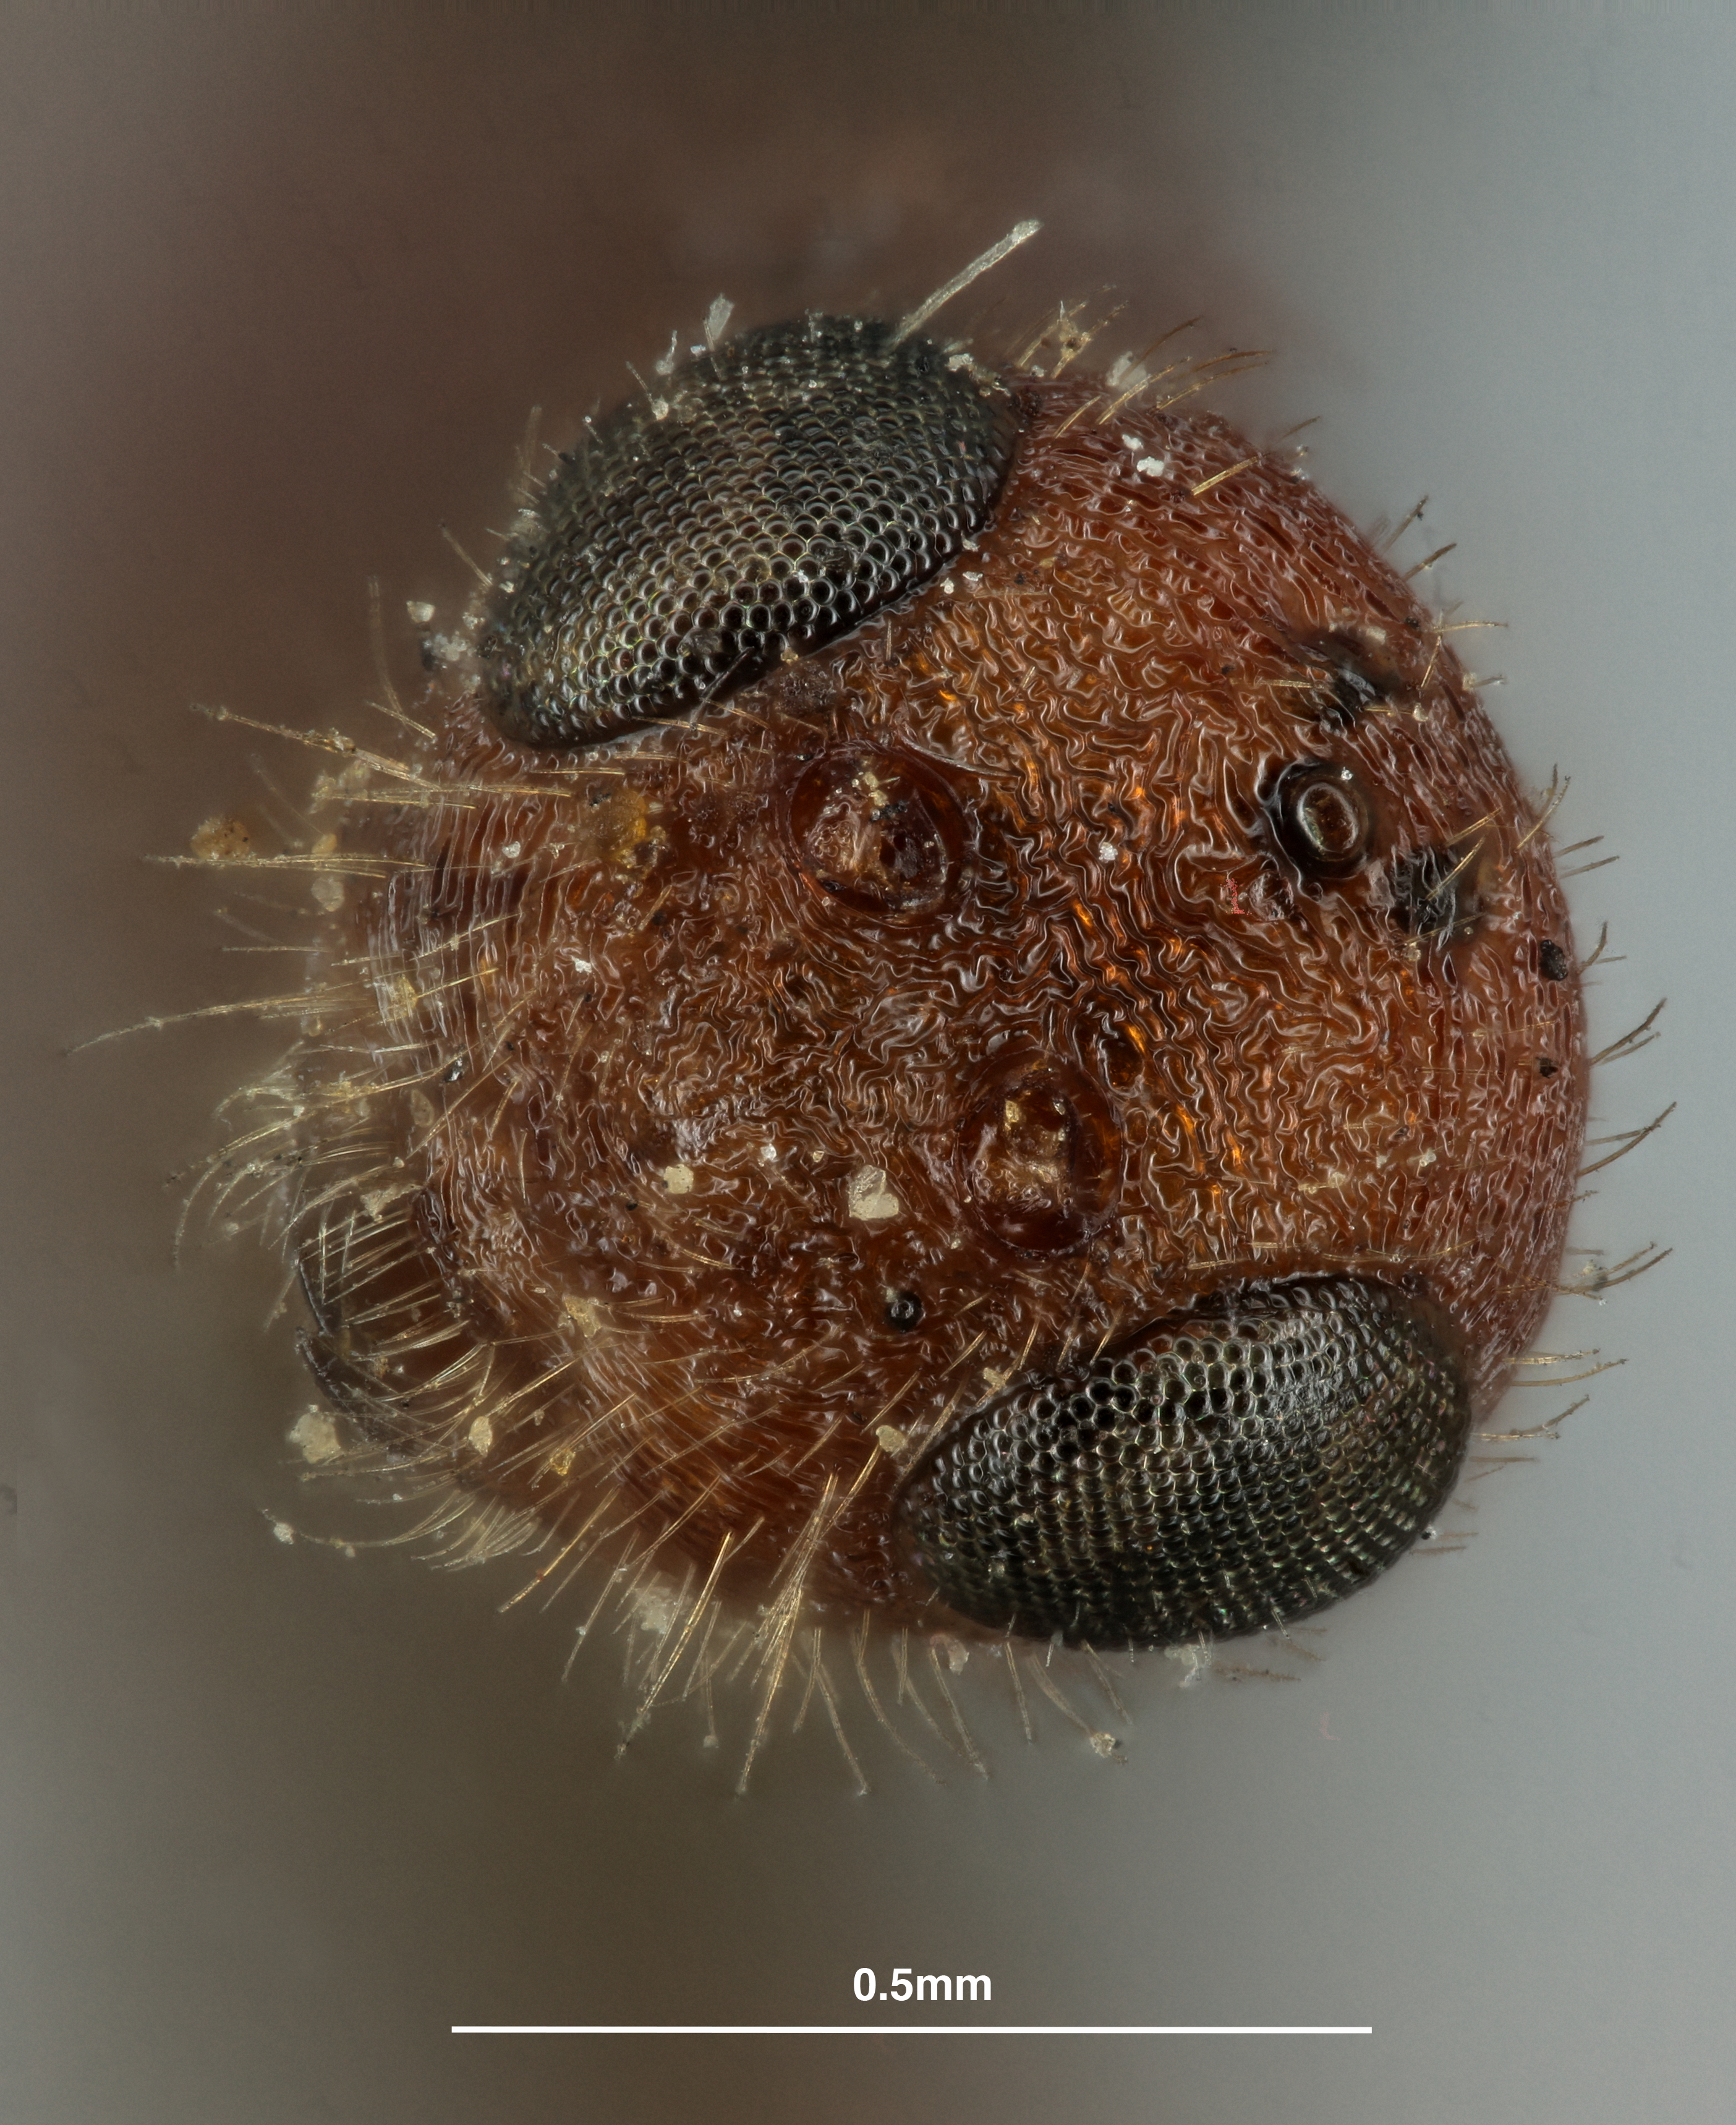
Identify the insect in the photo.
Exothecus labriventris
